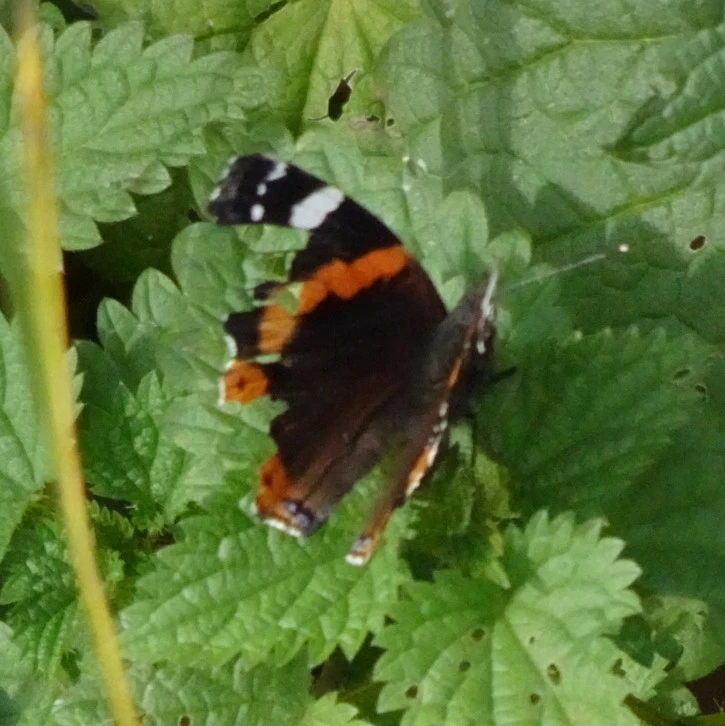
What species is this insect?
Vanessa atalanta
